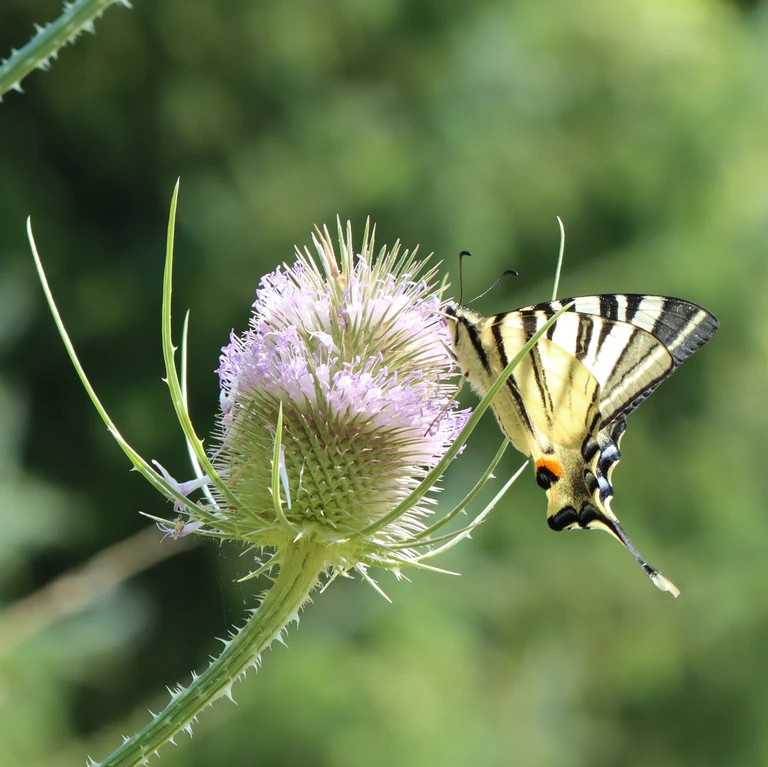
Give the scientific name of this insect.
Iphiclides podalirius
